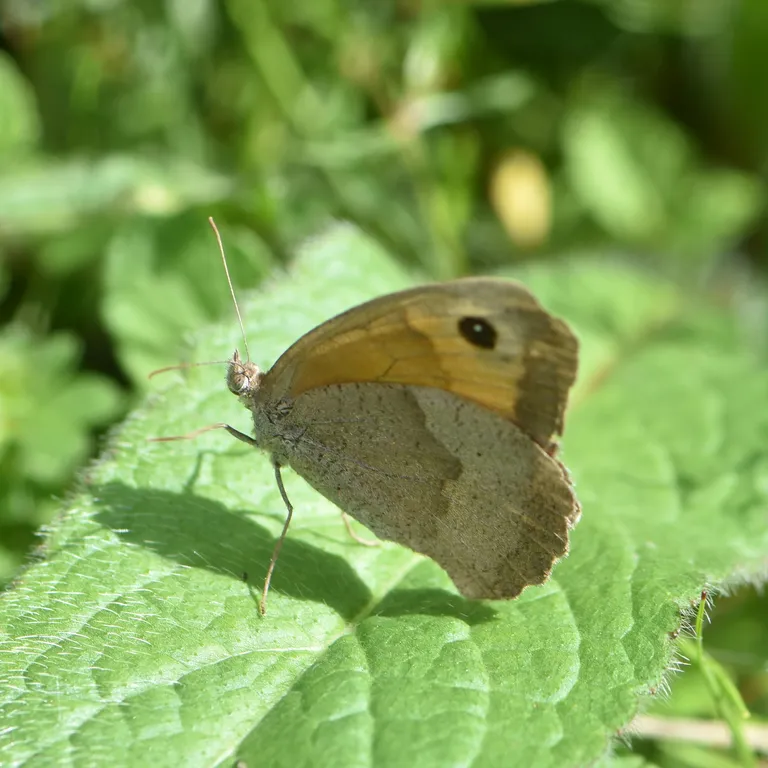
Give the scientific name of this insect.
Maniola jurtina
